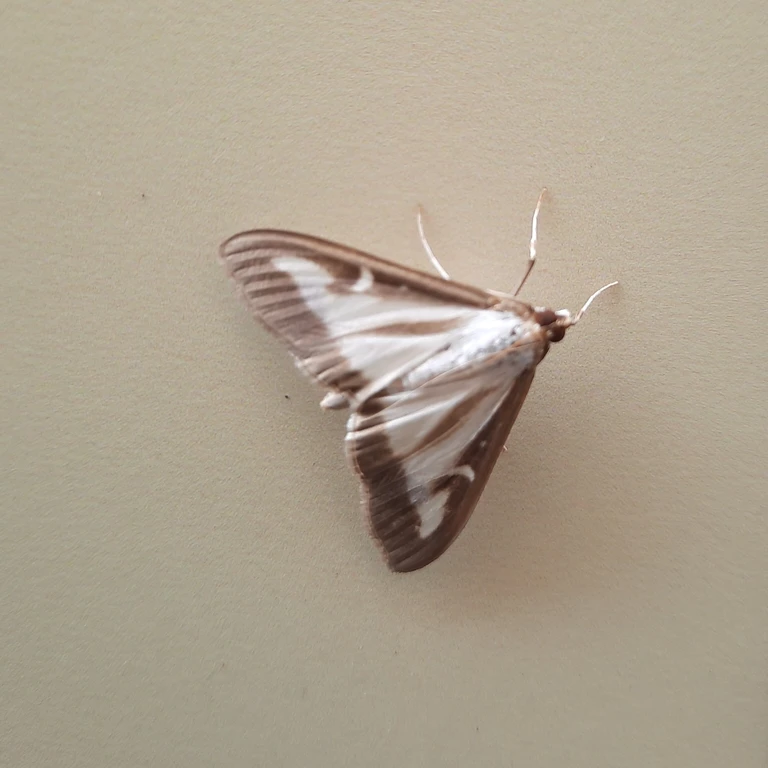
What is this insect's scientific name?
Cydalima perspectalis
